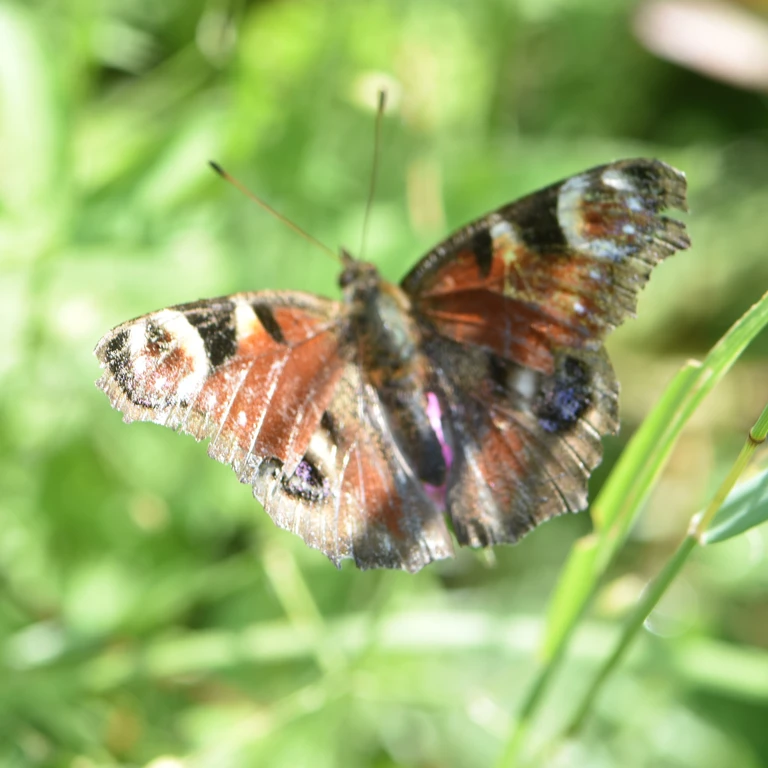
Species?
Aglais io
